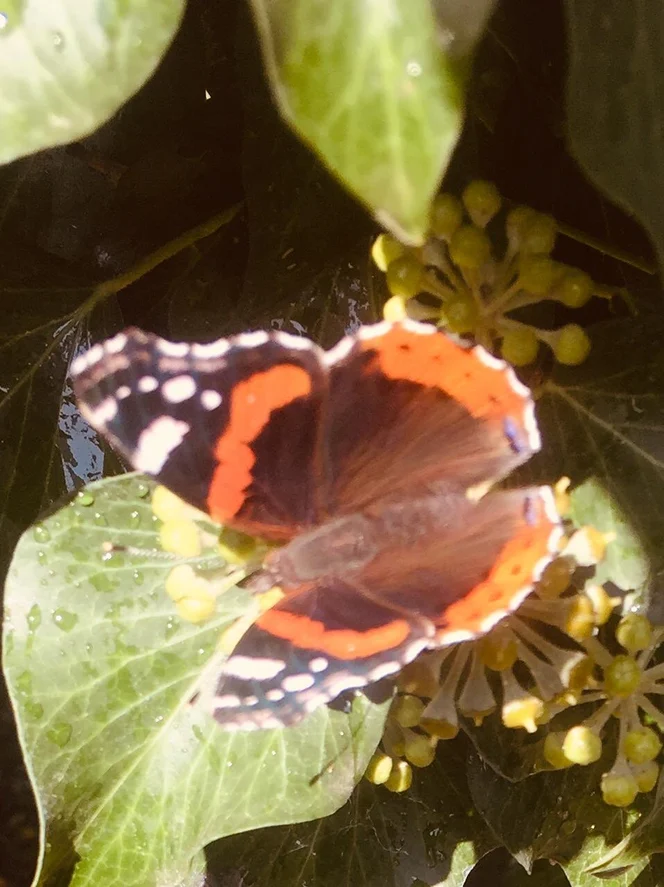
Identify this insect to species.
Vanessa atalanta
